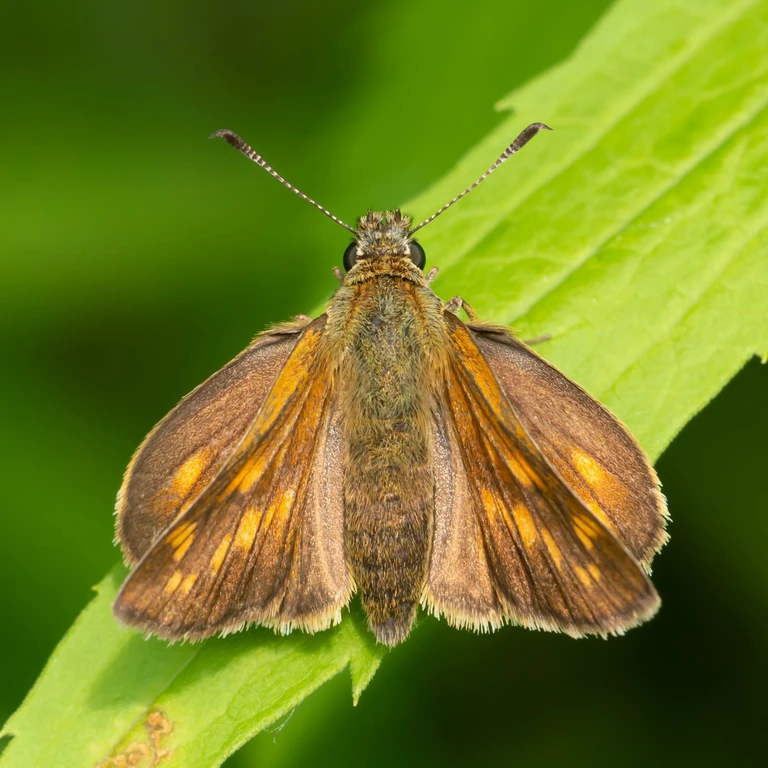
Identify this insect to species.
Ochlodes sylvanus (also Ochlodes venata)
